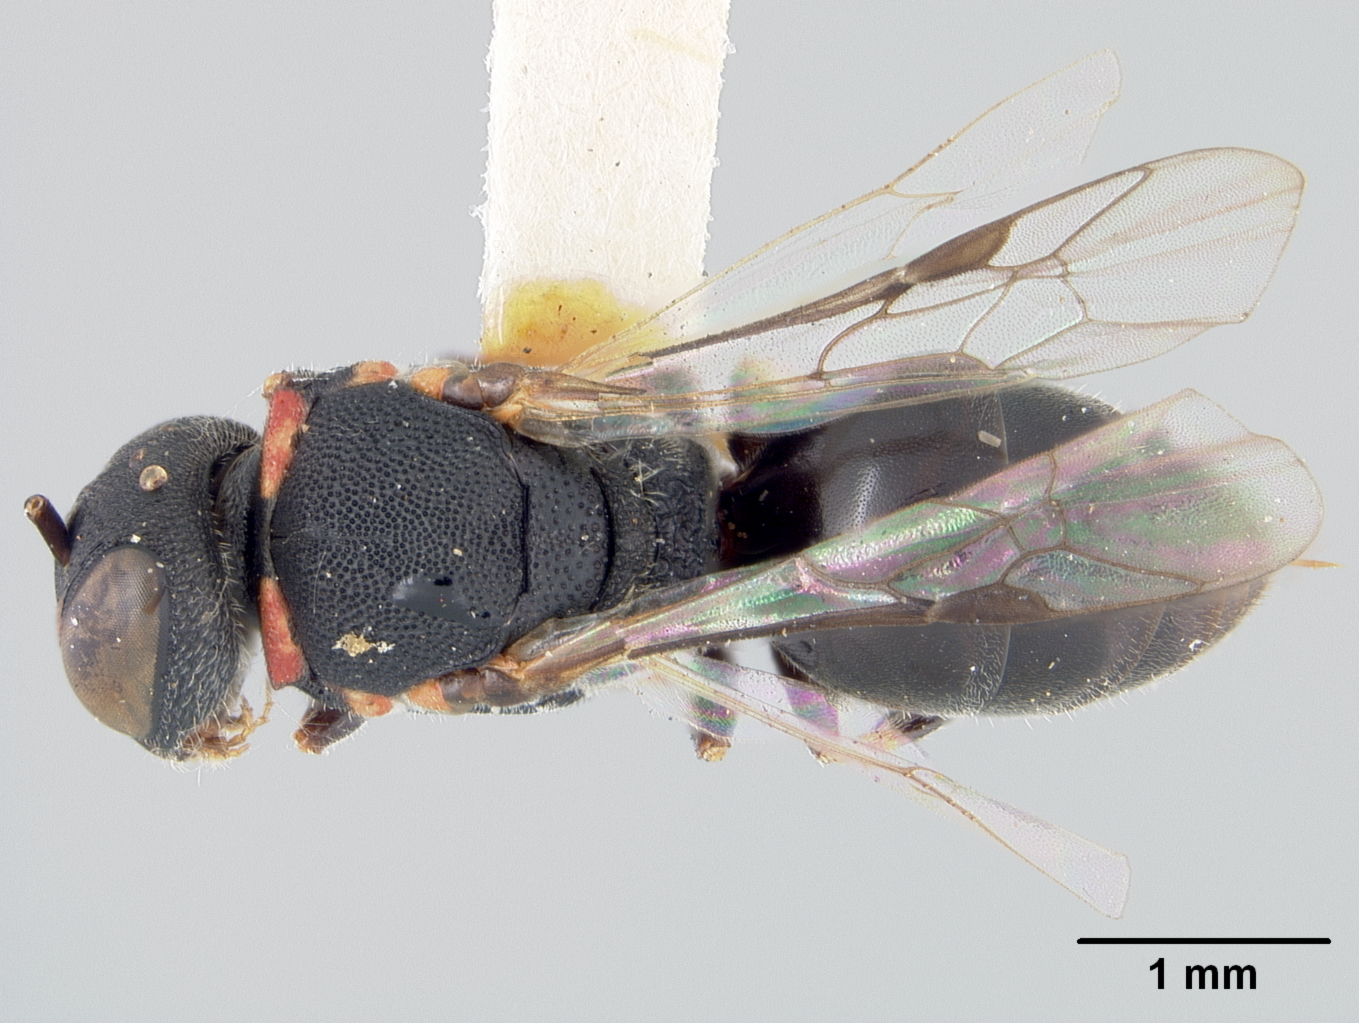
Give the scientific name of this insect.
Prosopis opacissima
